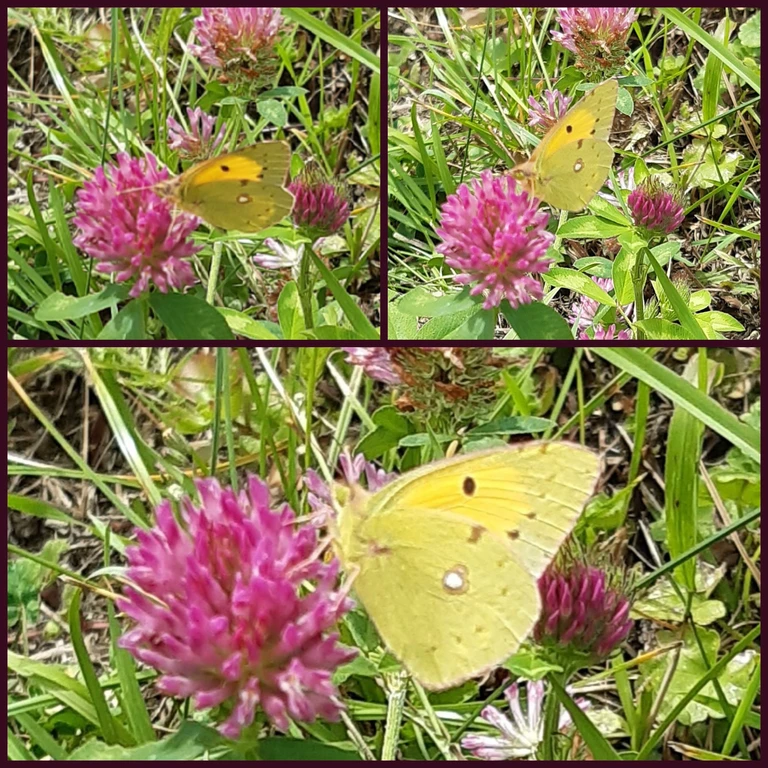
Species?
Colias croceus
